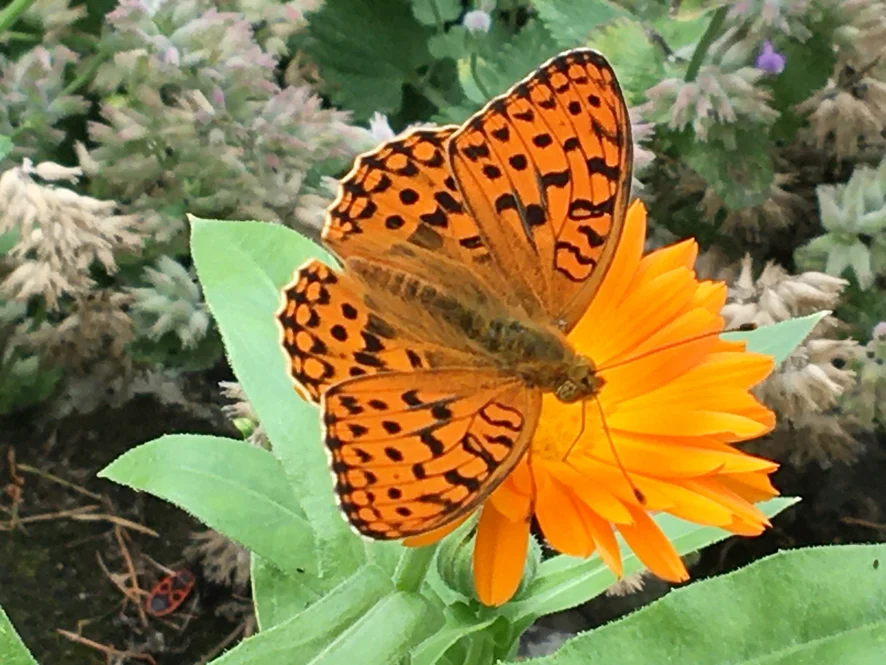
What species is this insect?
Fabriciana adippe
